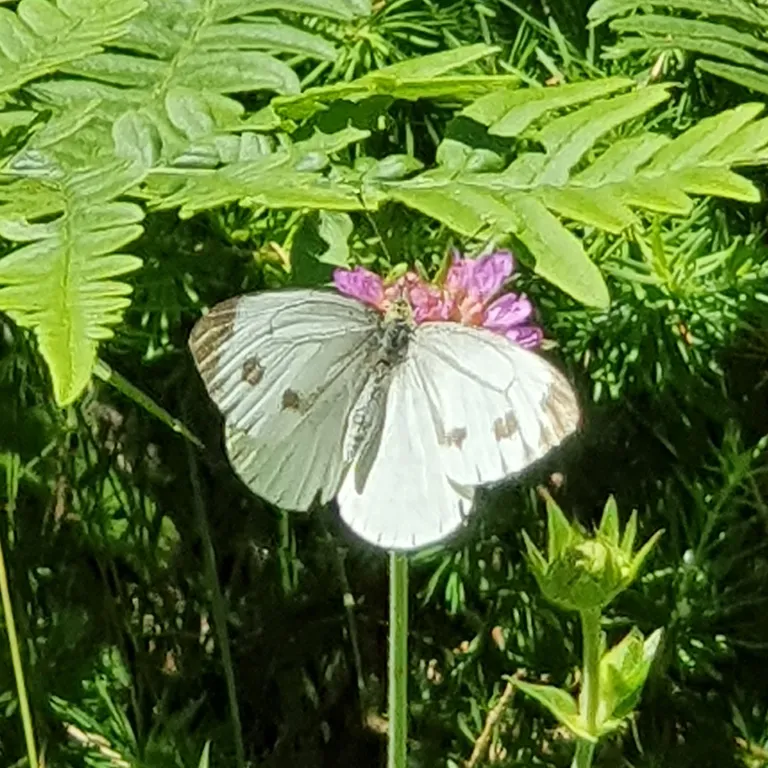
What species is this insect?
Pieris napi
